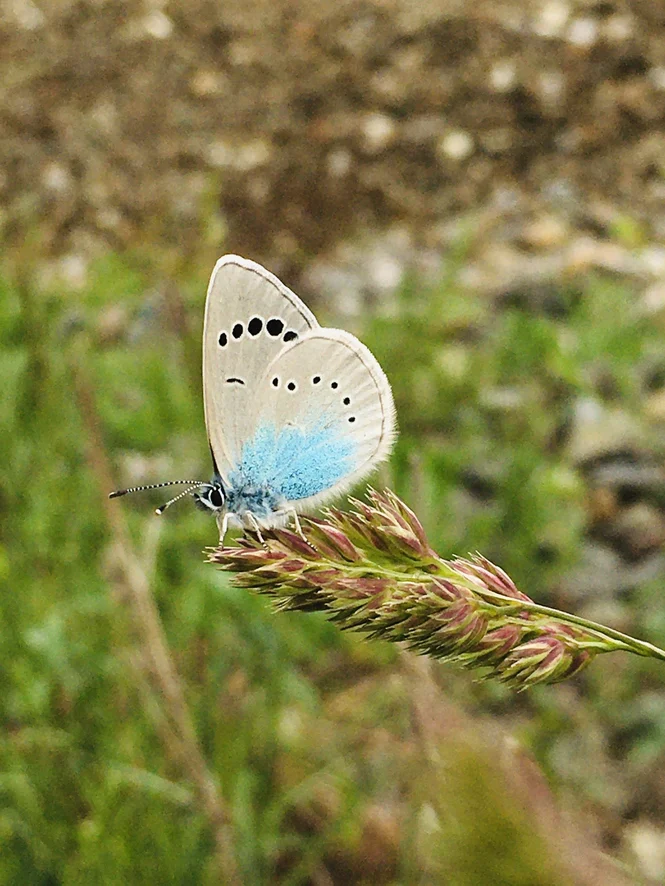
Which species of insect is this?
Glaucopsyche alexis
